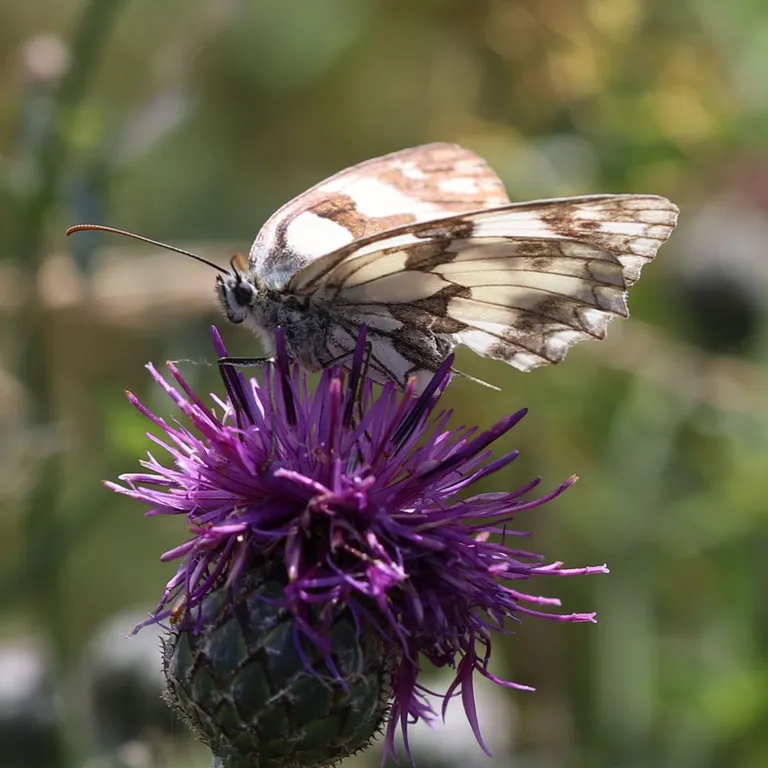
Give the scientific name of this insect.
Melanargia galathea
